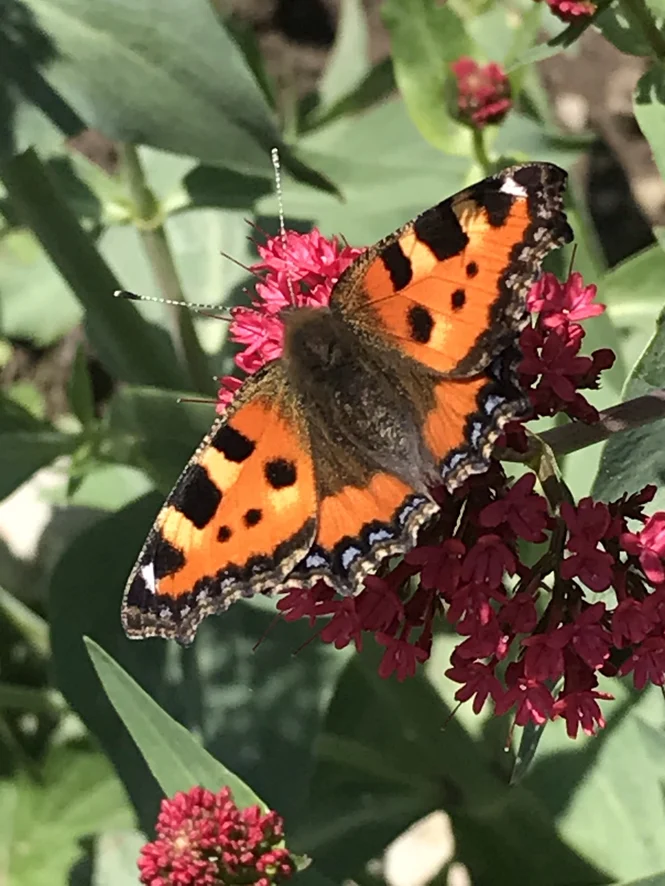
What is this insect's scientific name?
Aglais urticae
